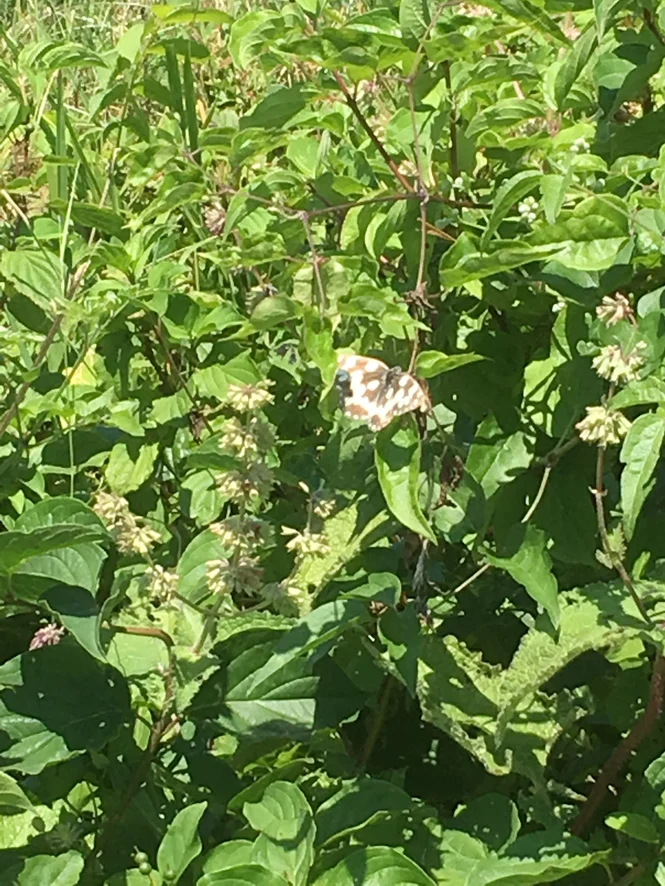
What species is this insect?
Melanargia galathea
